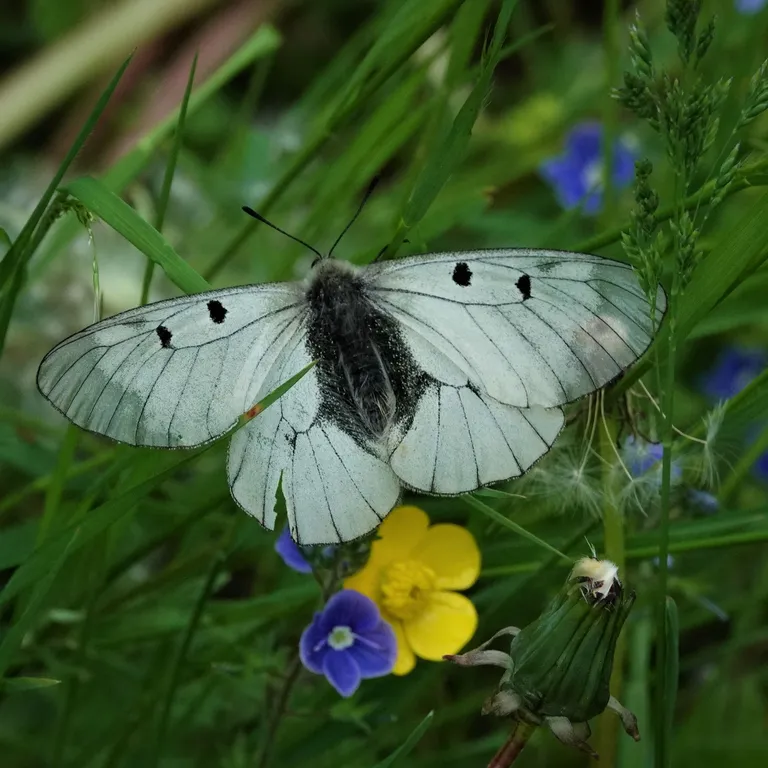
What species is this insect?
Parnassius mnemosyne
